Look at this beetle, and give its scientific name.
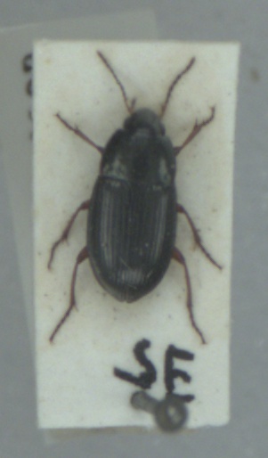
Amara familiaris
